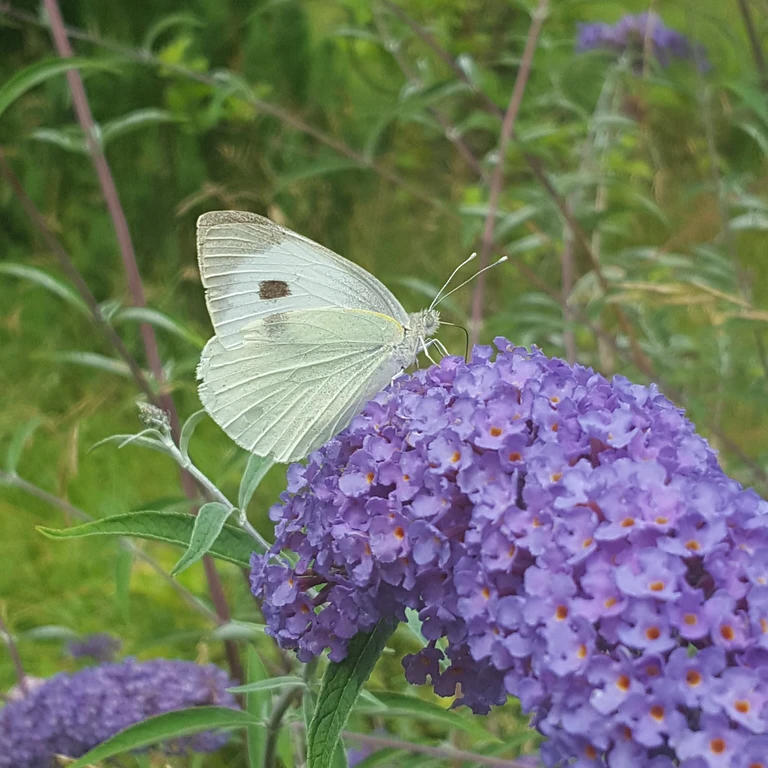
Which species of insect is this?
Pieris brassicae
